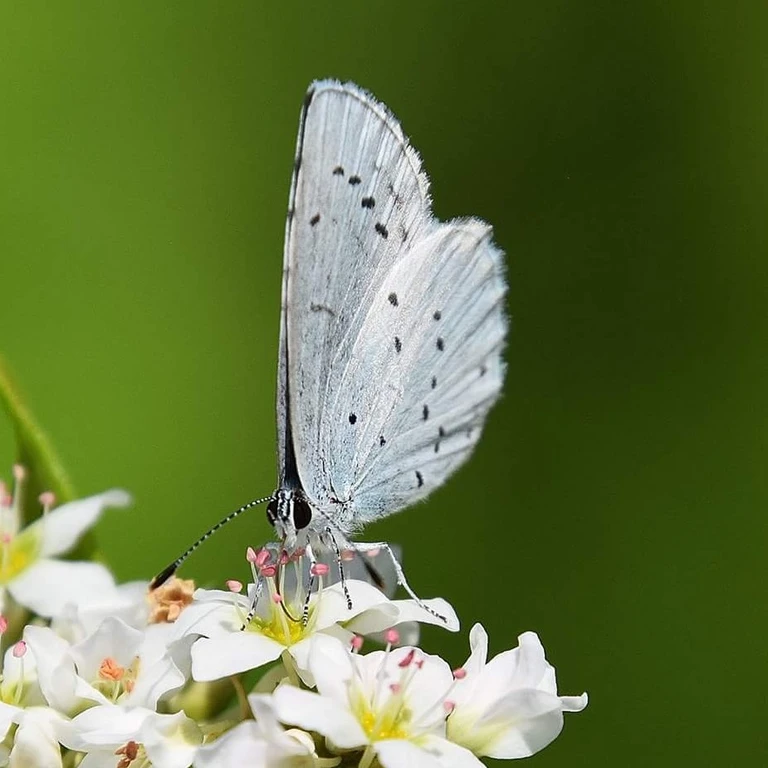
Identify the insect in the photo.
Celastrina argiolus
